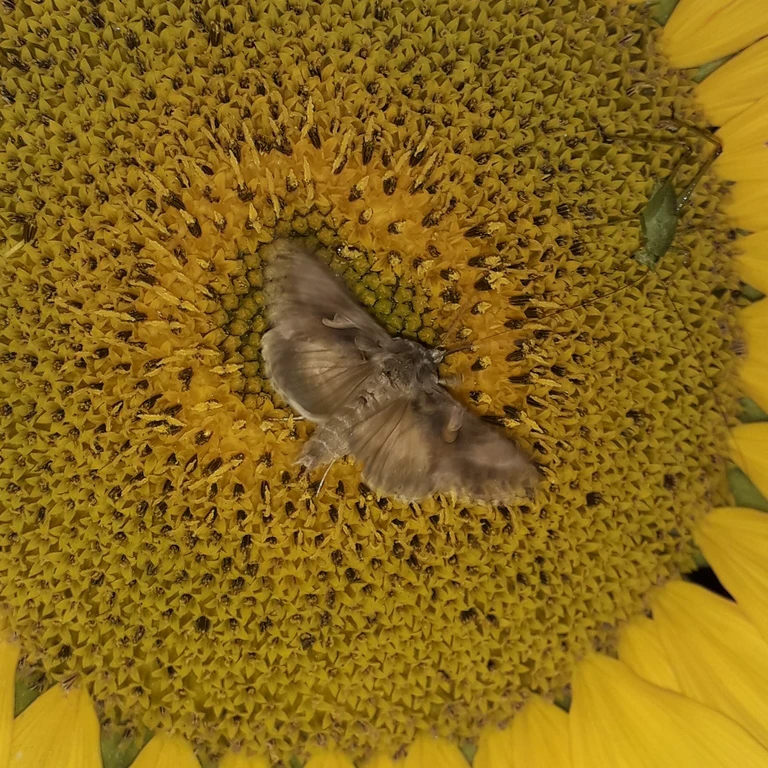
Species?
Autographa gamma
